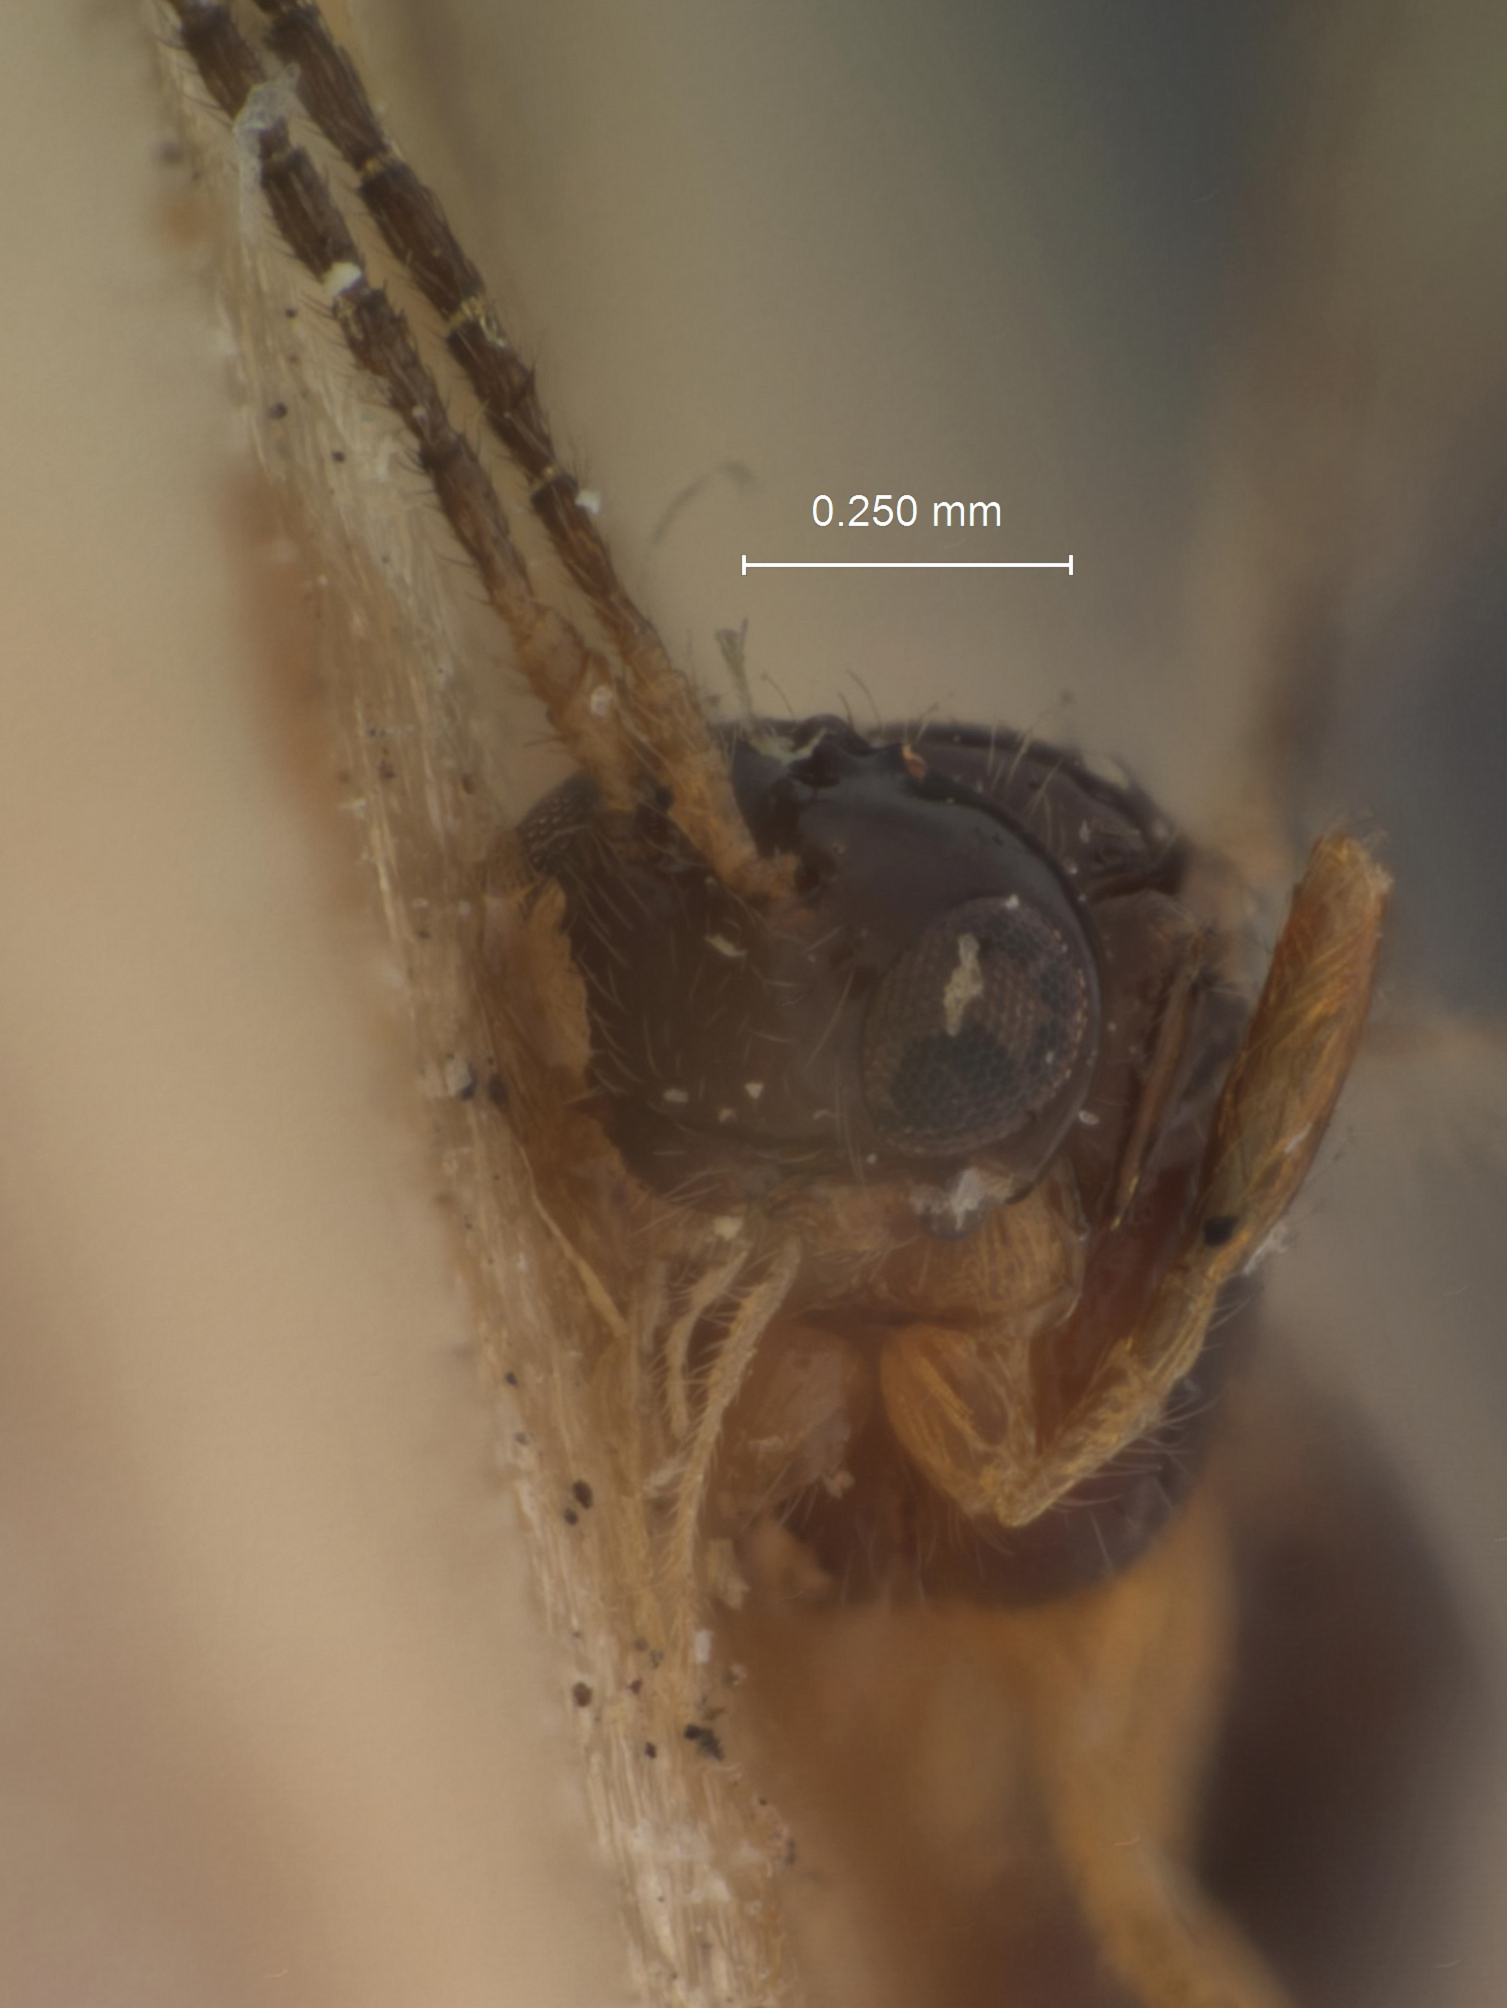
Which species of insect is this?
Aspilota alua
